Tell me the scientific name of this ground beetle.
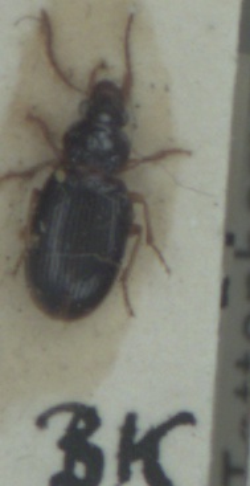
Bradycellus sharpi
